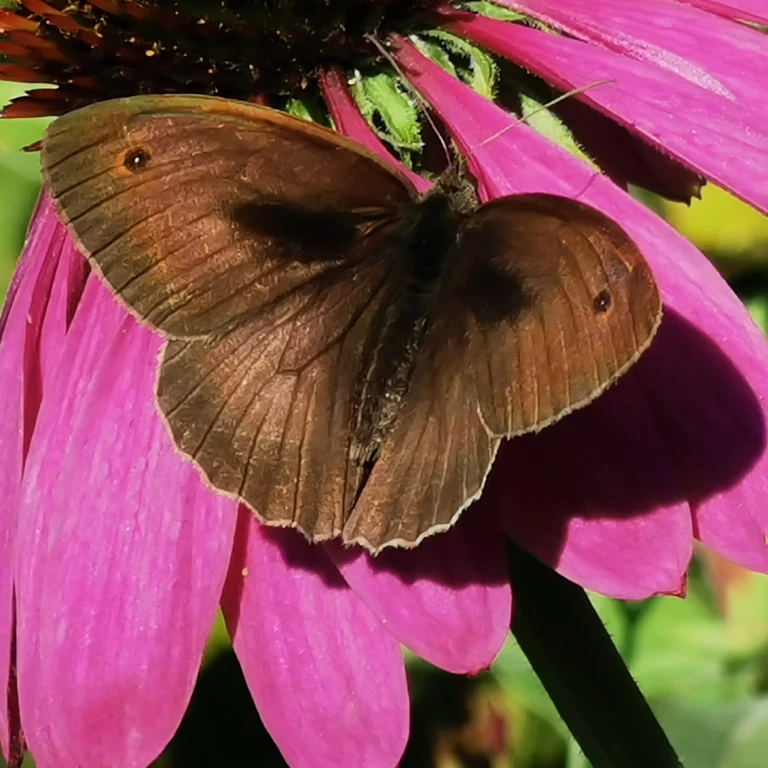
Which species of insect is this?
Maniola jurtina
